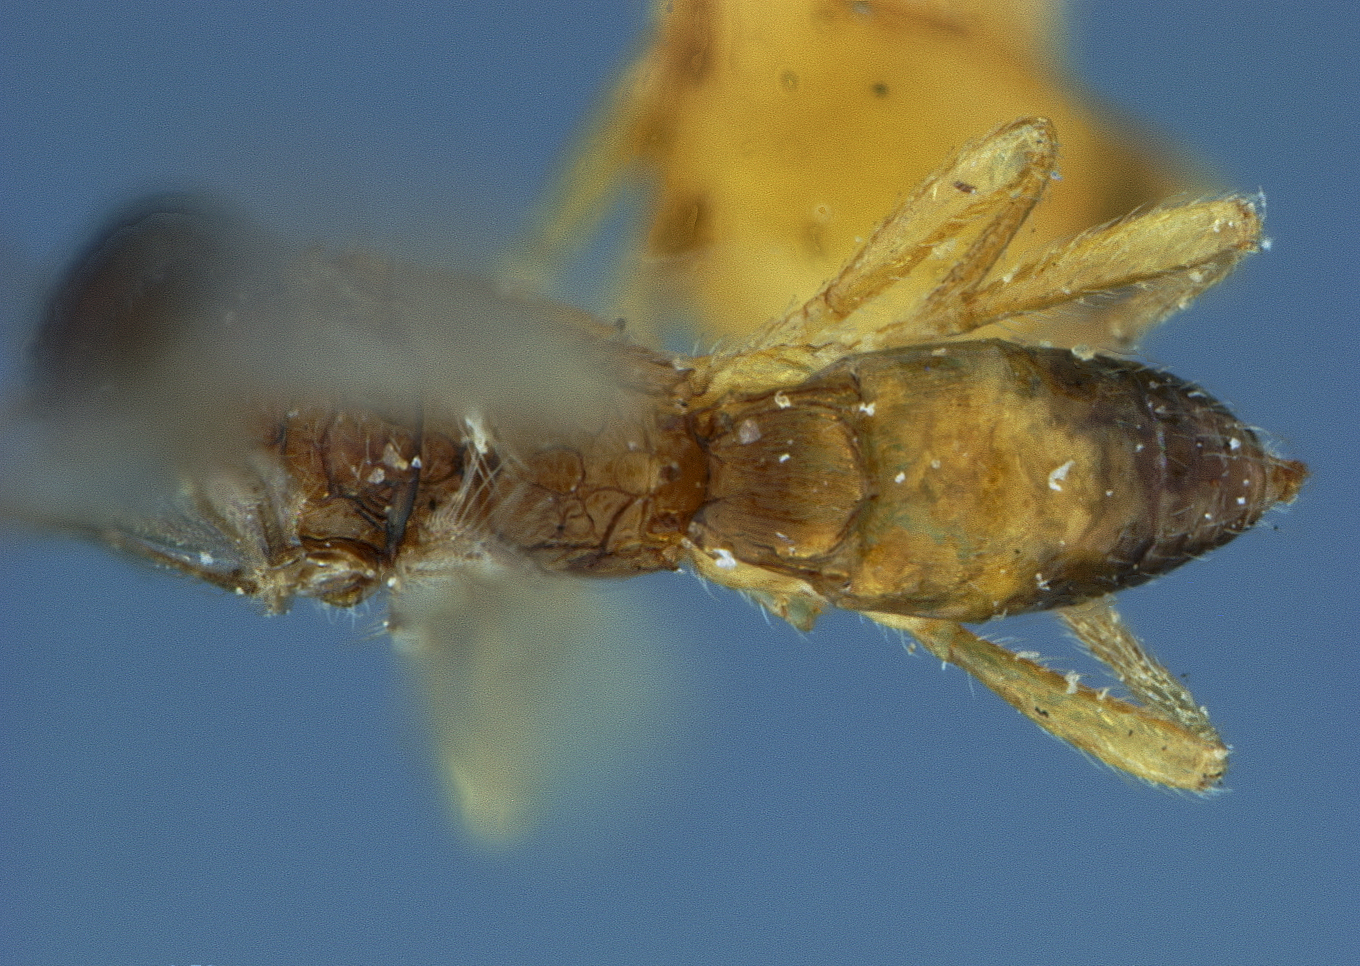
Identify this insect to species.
Rhyssalus similis
